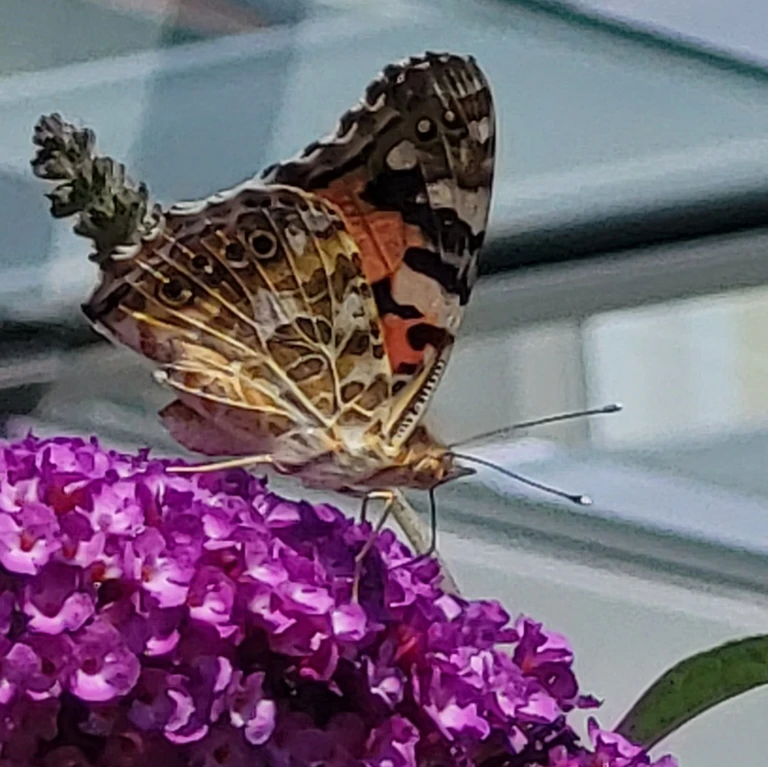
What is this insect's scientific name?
Vanessa cardui
